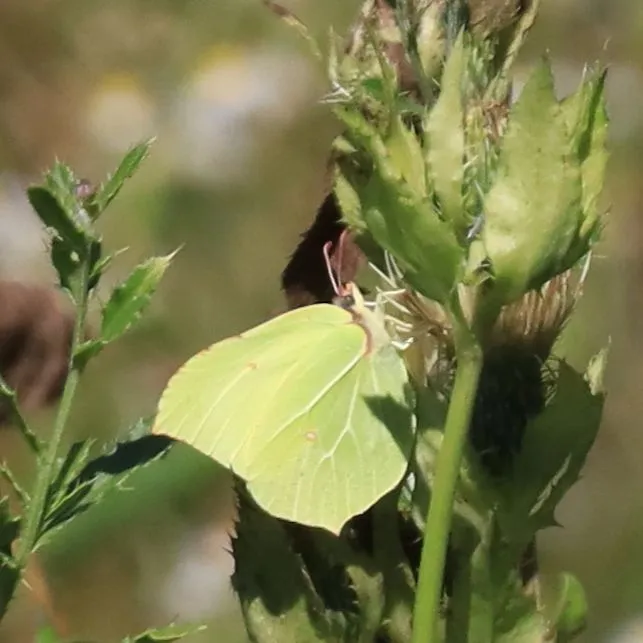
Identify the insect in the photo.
Gonepteryx rhamni
